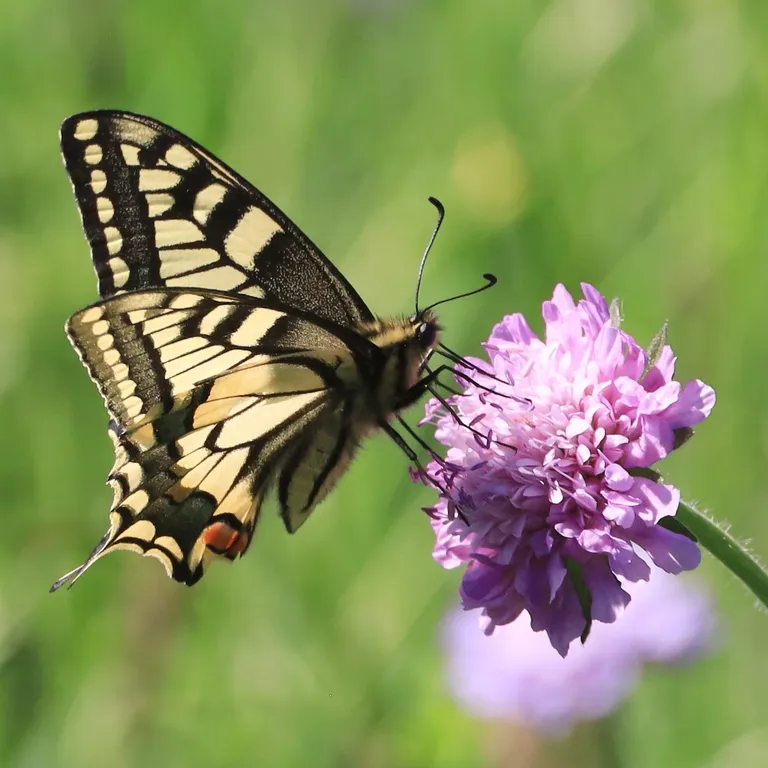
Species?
Papilio machaon
